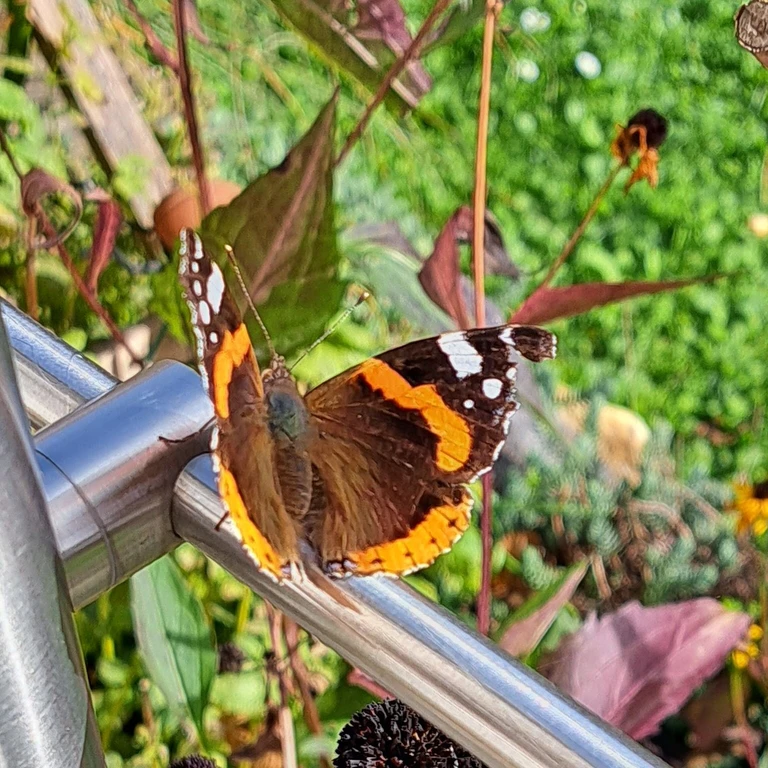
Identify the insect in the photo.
Vanessa atalanta
